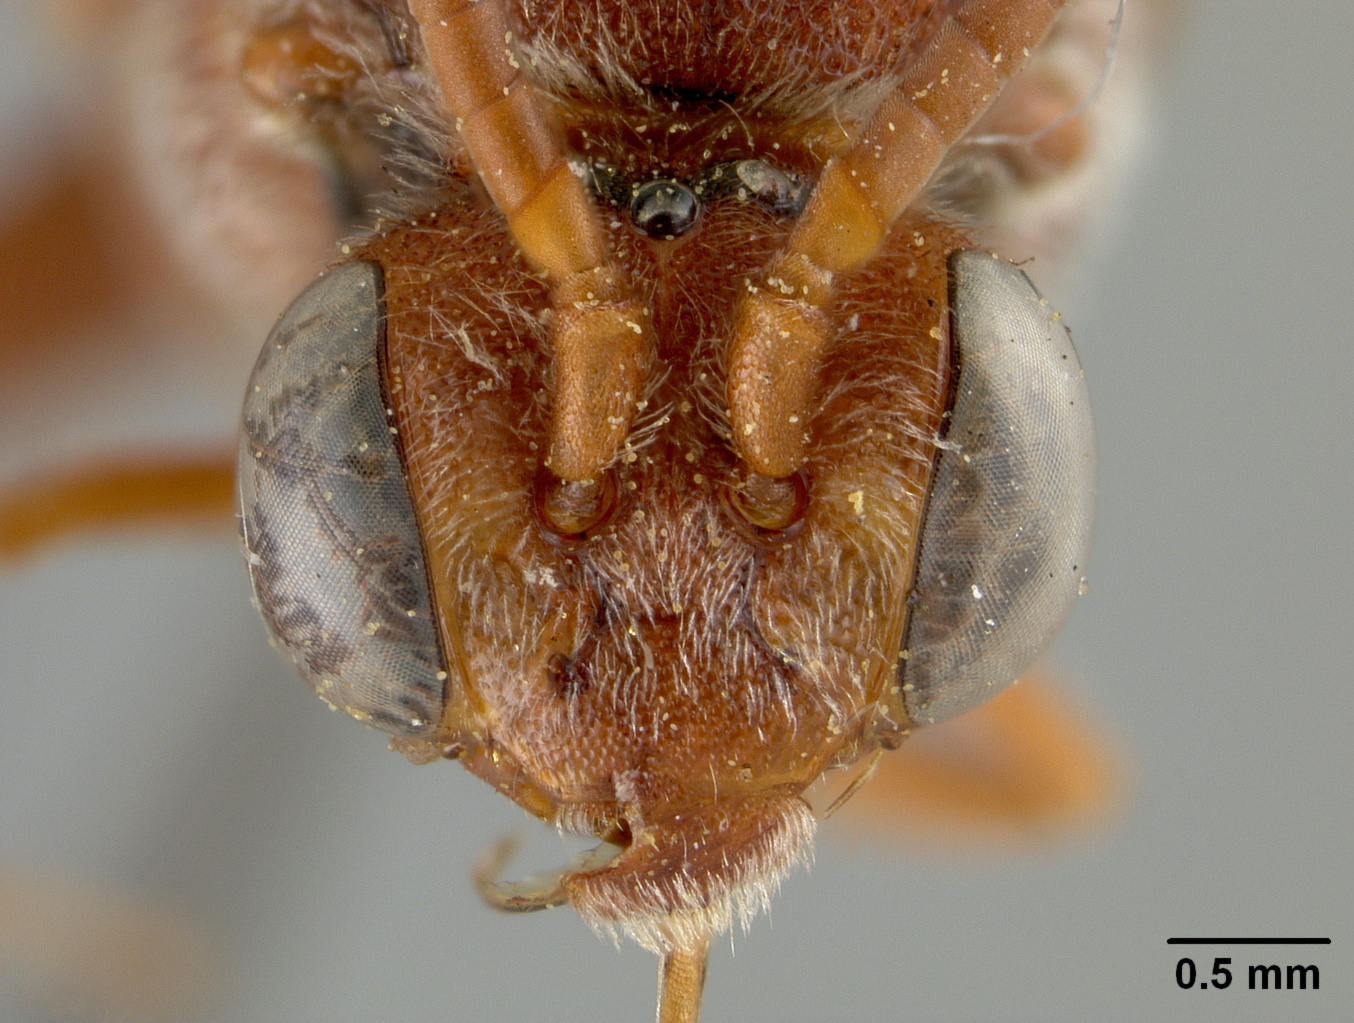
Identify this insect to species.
Nomada frieseana
